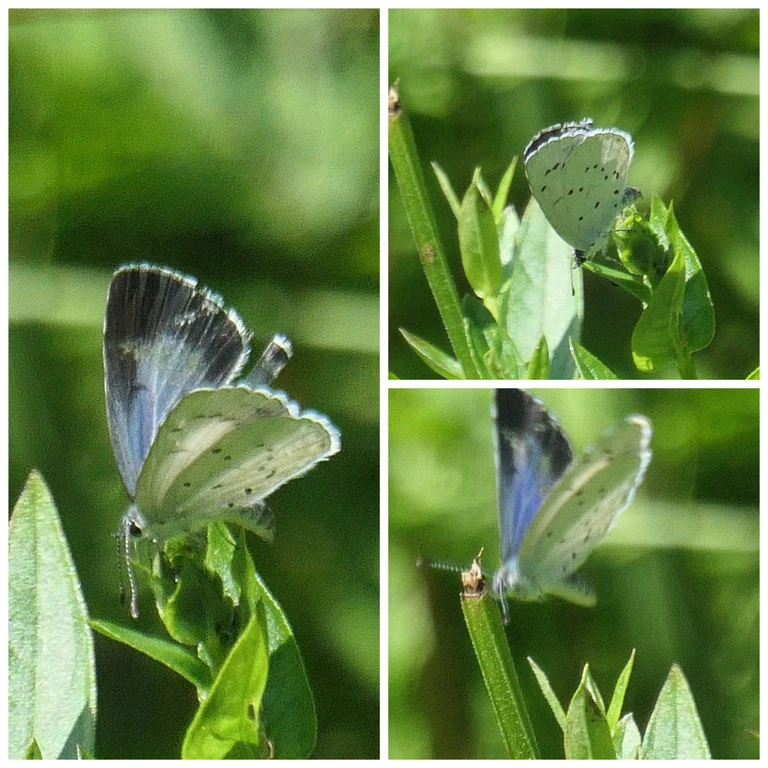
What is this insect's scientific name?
Celastrina argiolus
